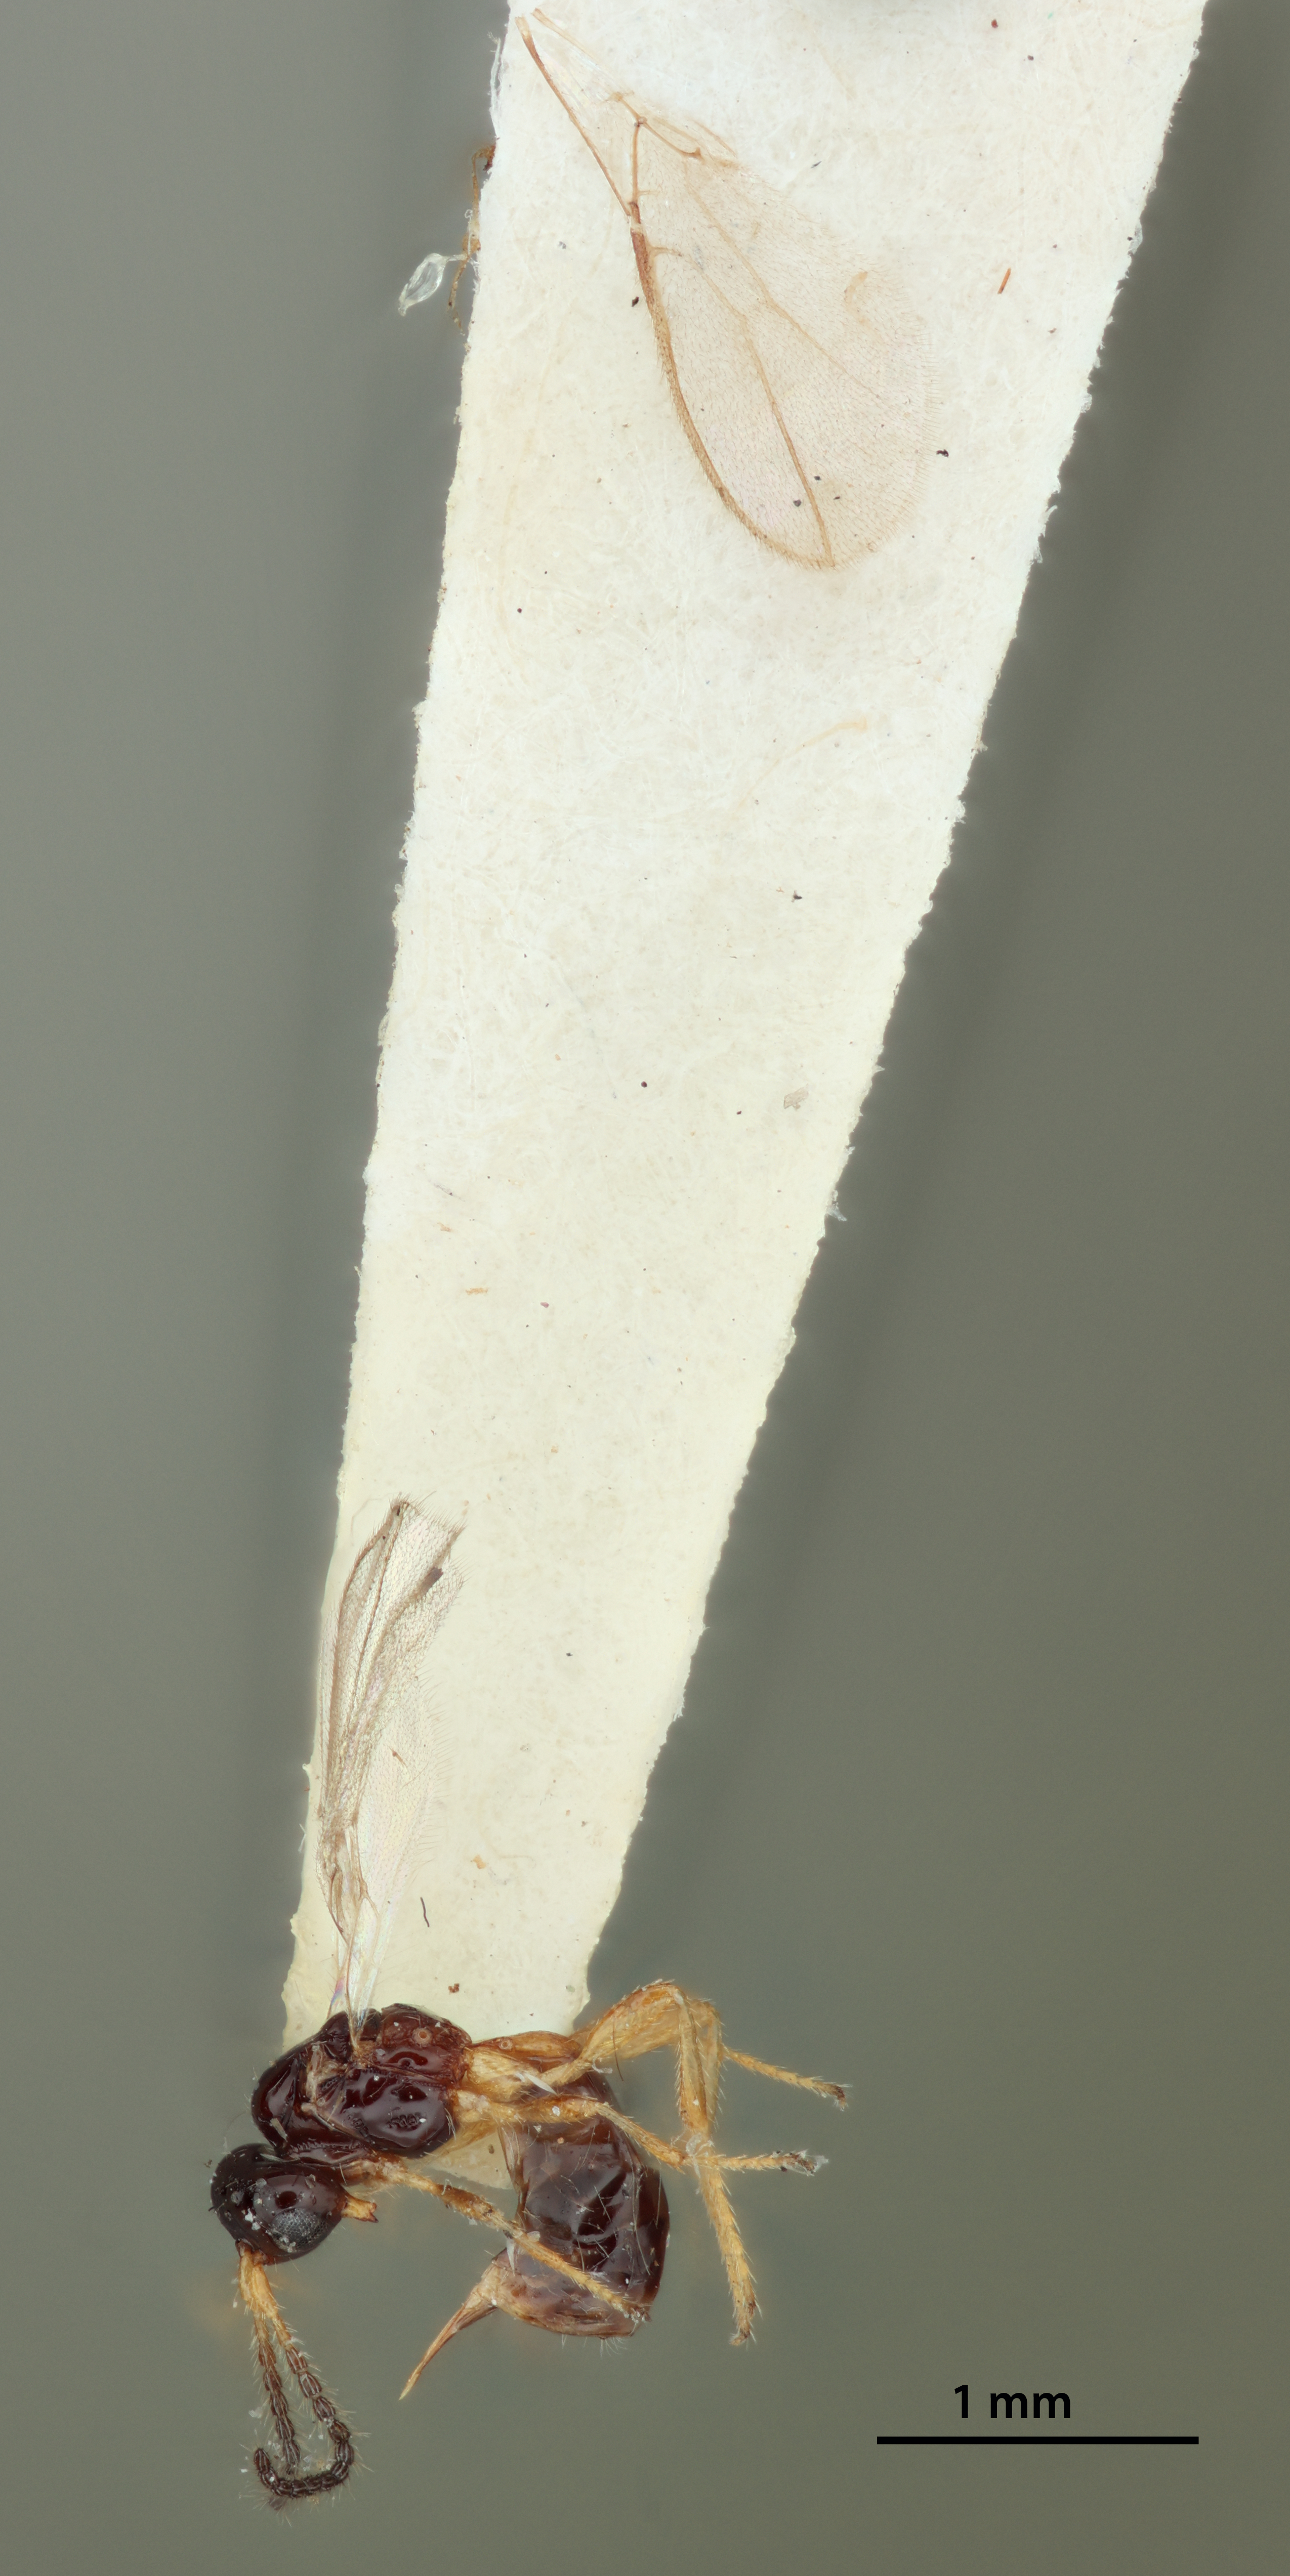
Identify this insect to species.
Synaldis trematosa
